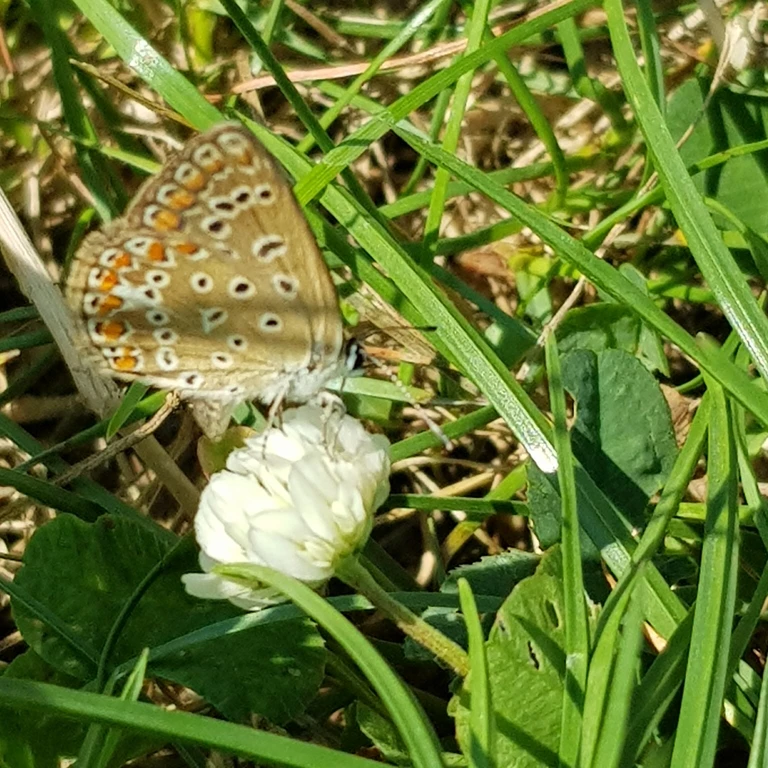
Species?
Polyommatus icarus
